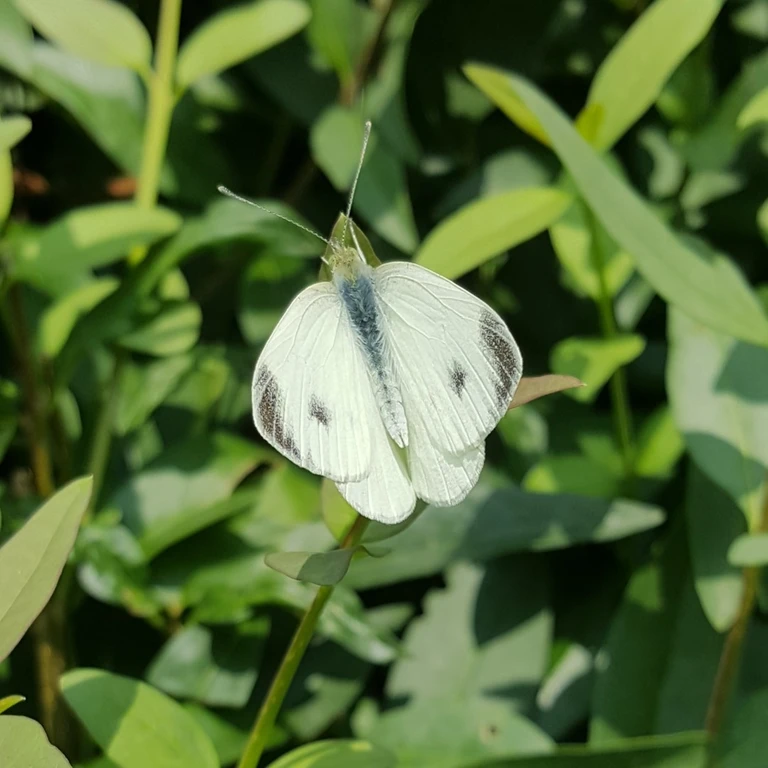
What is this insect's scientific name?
Pieris mannii
